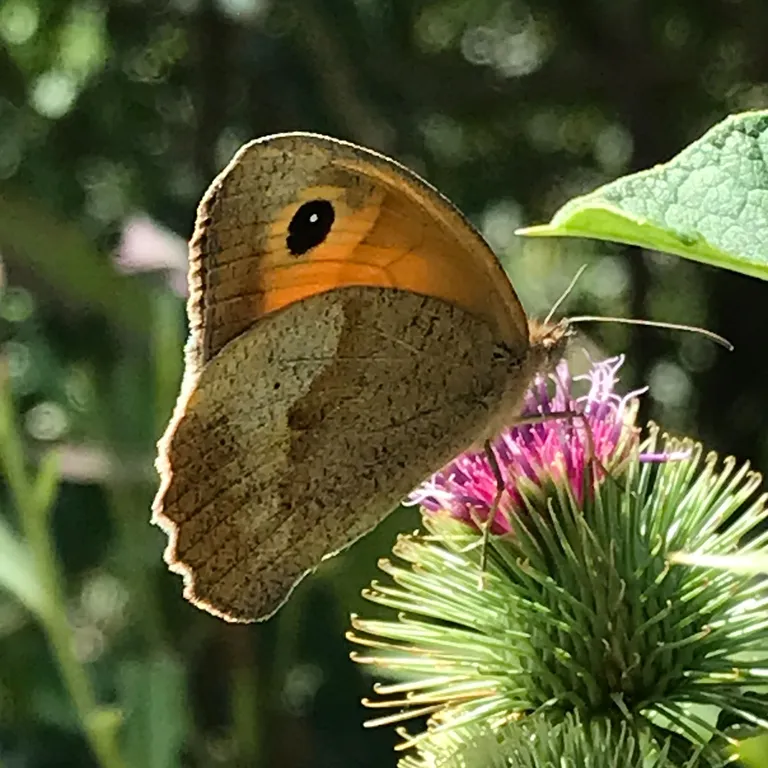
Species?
Maniola jurtina
